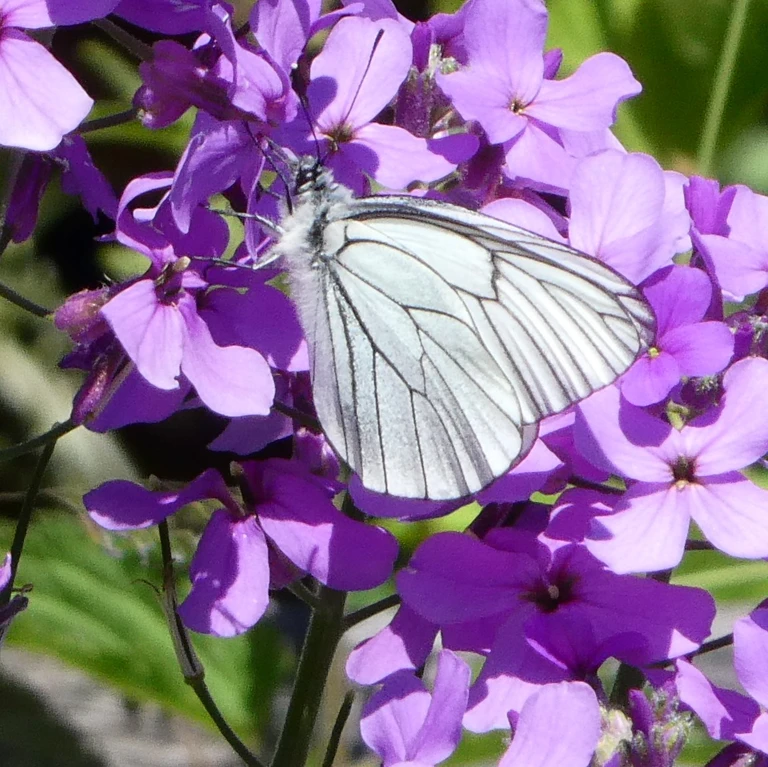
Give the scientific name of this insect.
Aporia crataegi
